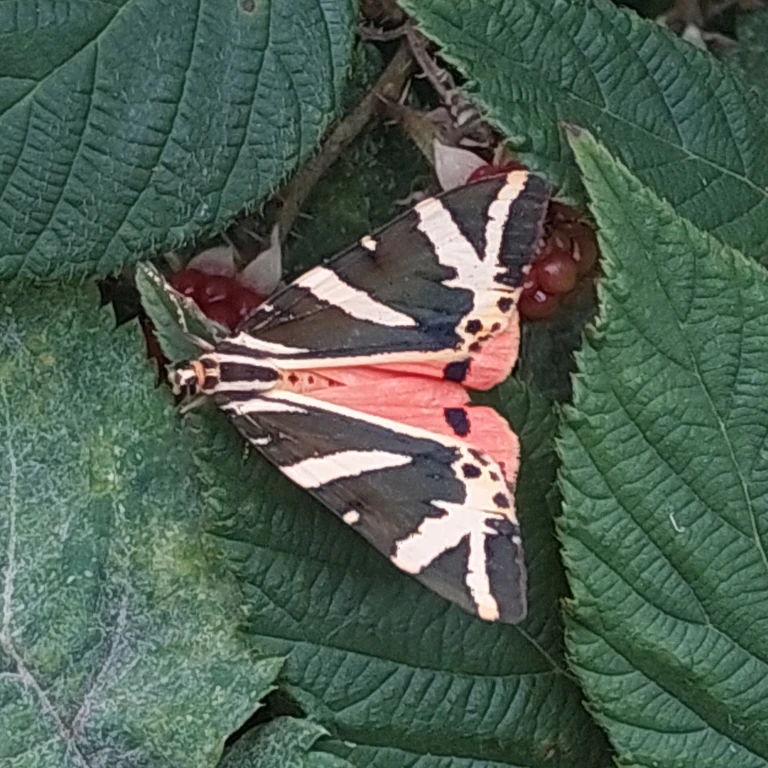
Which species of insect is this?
Euplagia quadripunctaria
